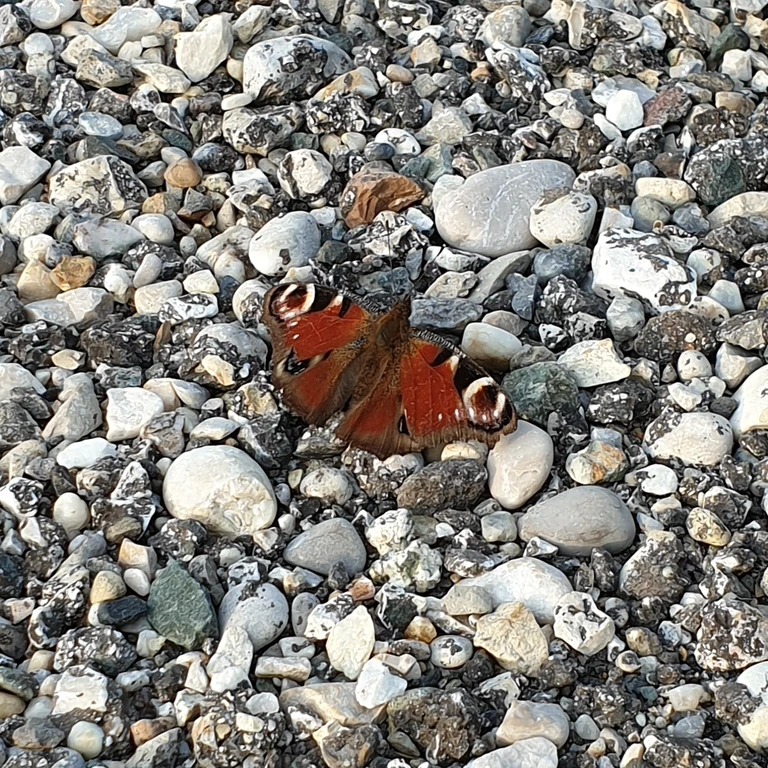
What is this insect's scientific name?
Aglais io
